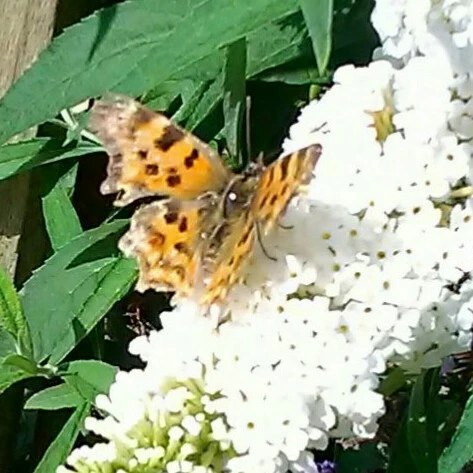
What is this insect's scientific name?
Polygonia c-album
